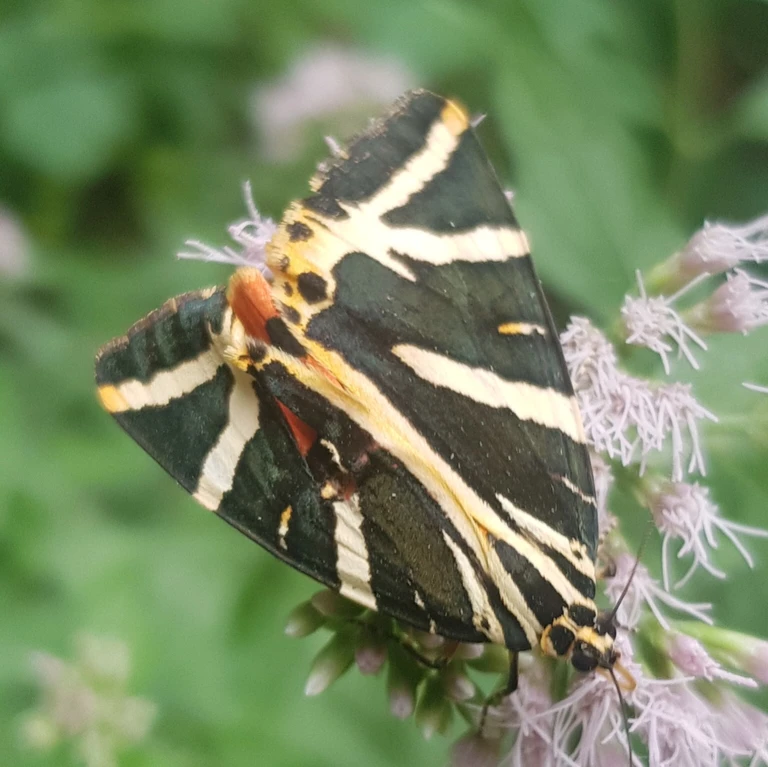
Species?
Euplagia quadripunctaria
